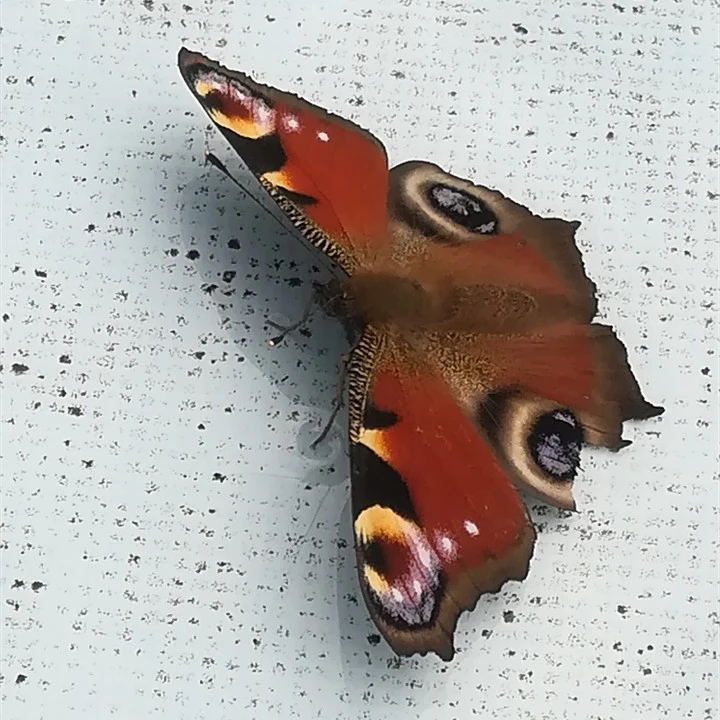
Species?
Aglais io
